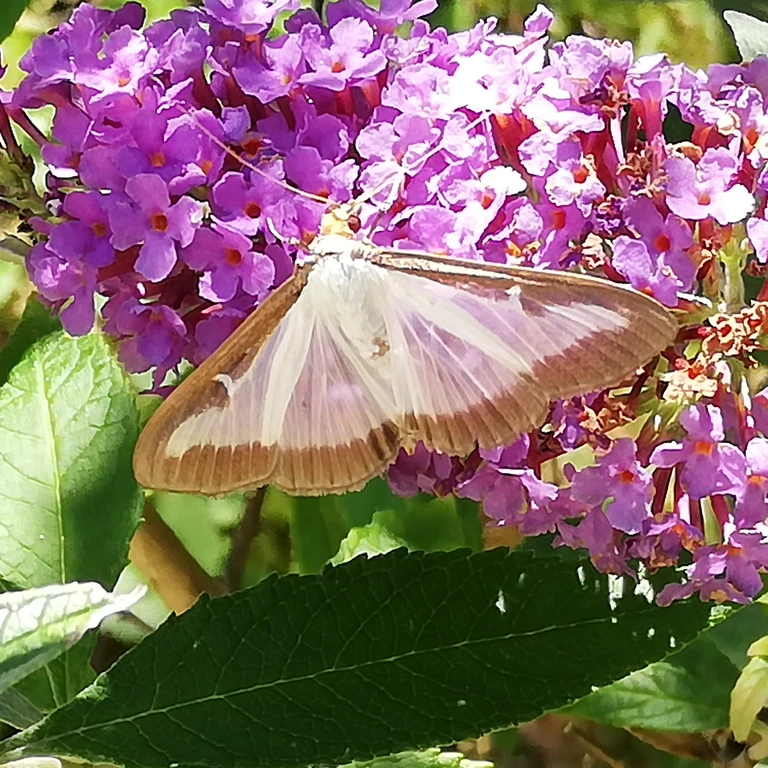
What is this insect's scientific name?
Cydalima perspectalis
